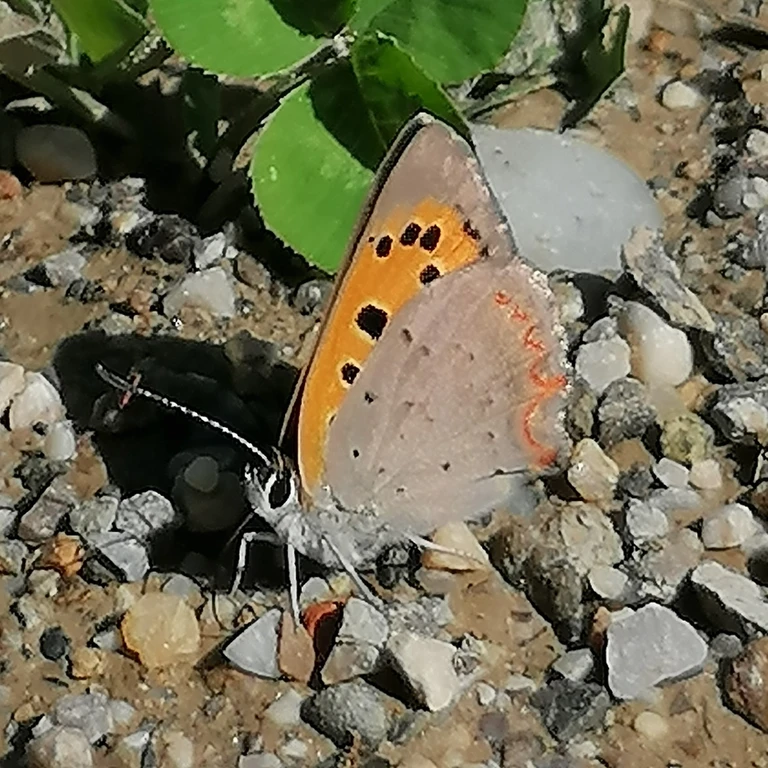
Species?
Lycaena phlaeas
